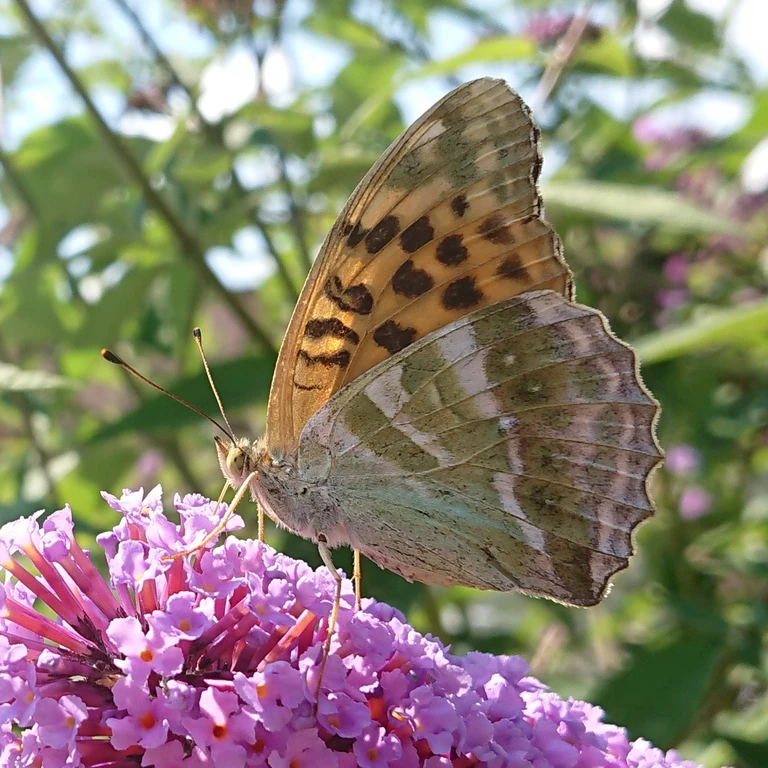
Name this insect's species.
Argynnis paphia
